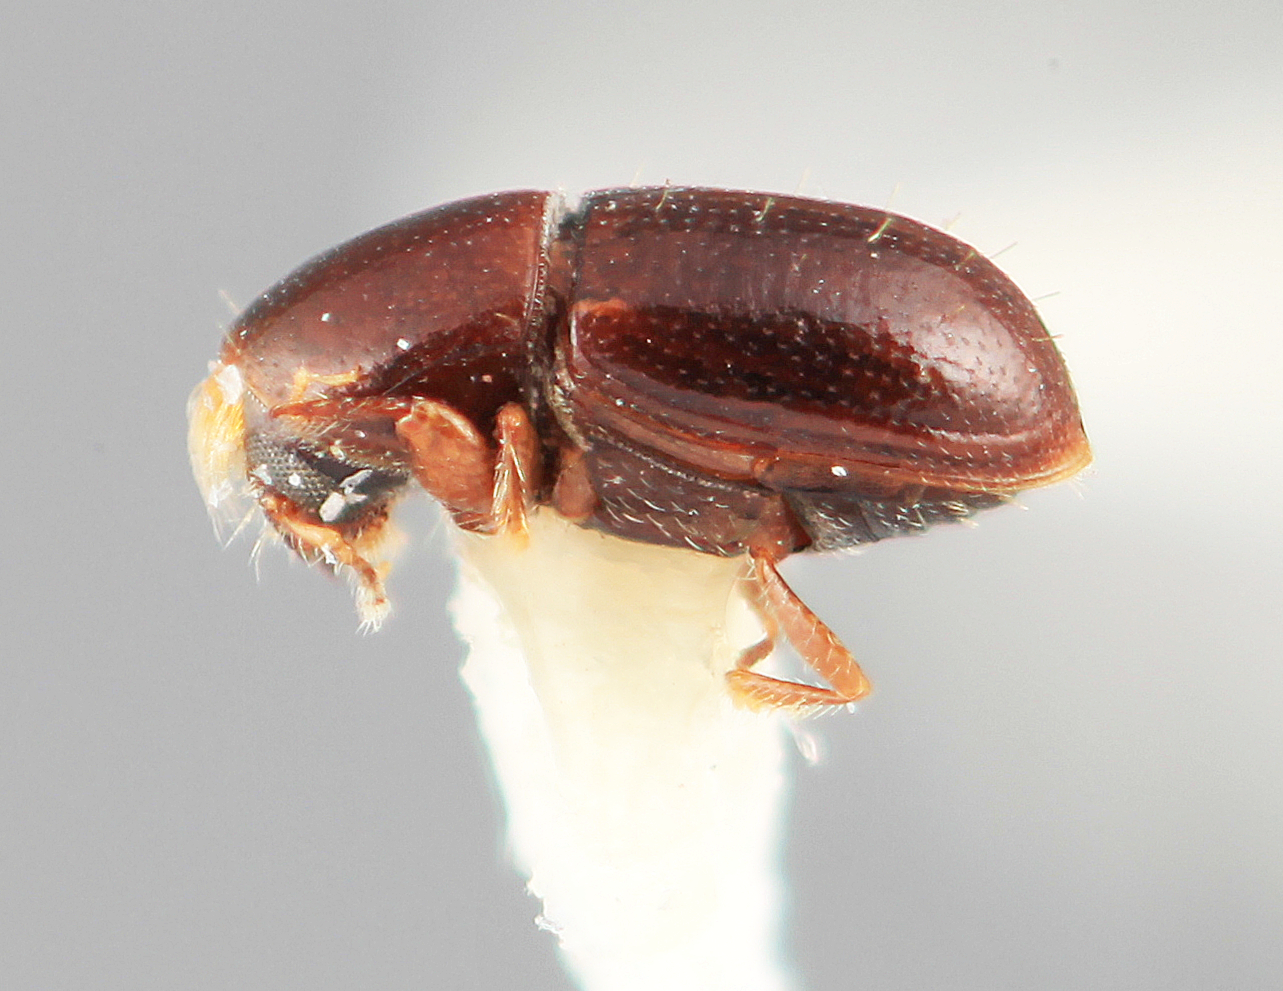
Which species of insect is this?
Scolytodes acares
